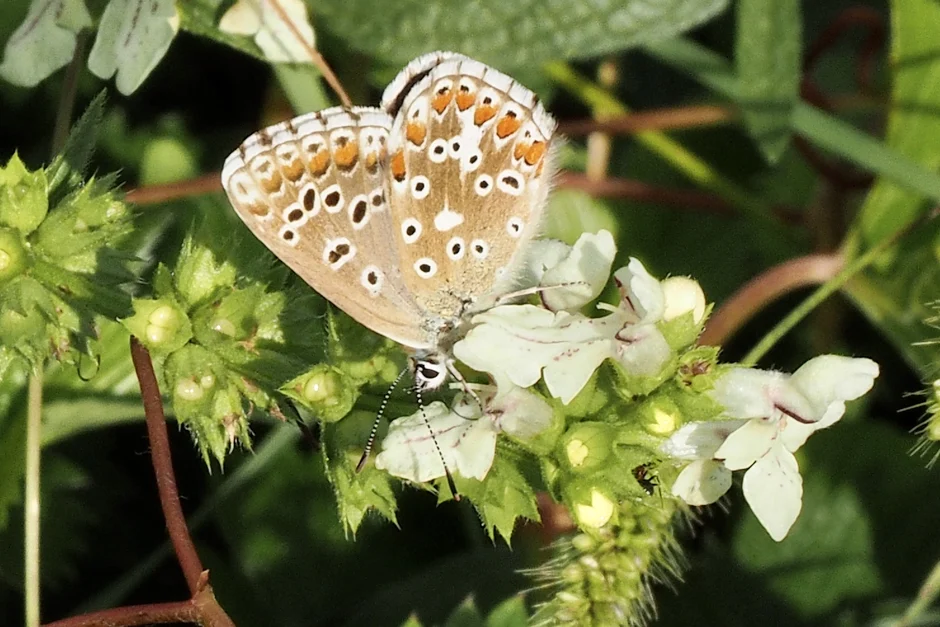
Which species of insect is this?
Lysandra bellargus
